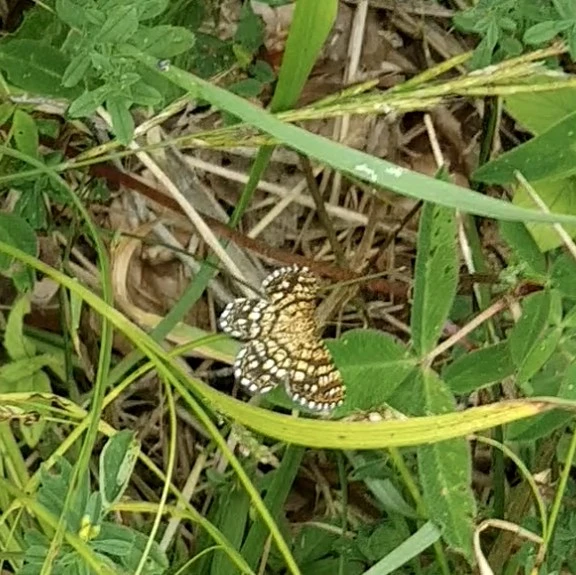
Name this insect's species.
Chiasmia clathrata
